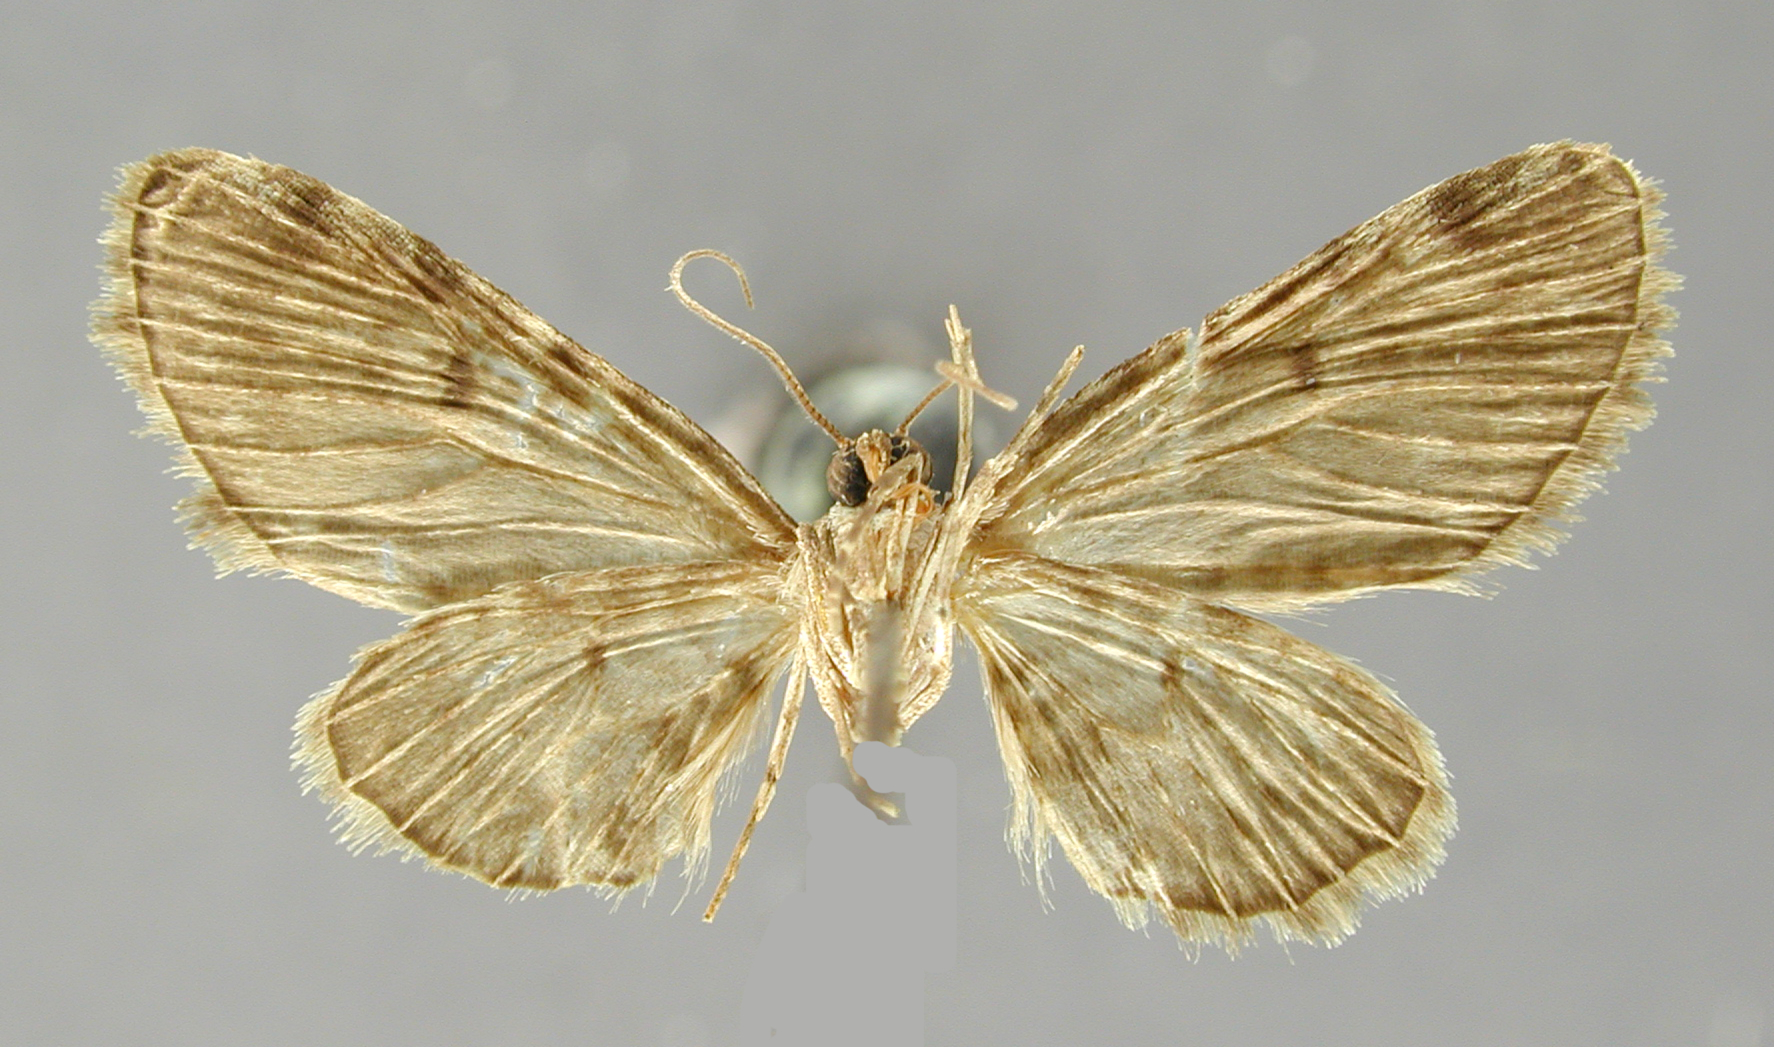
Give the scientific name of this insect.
Eupithecia josefina
